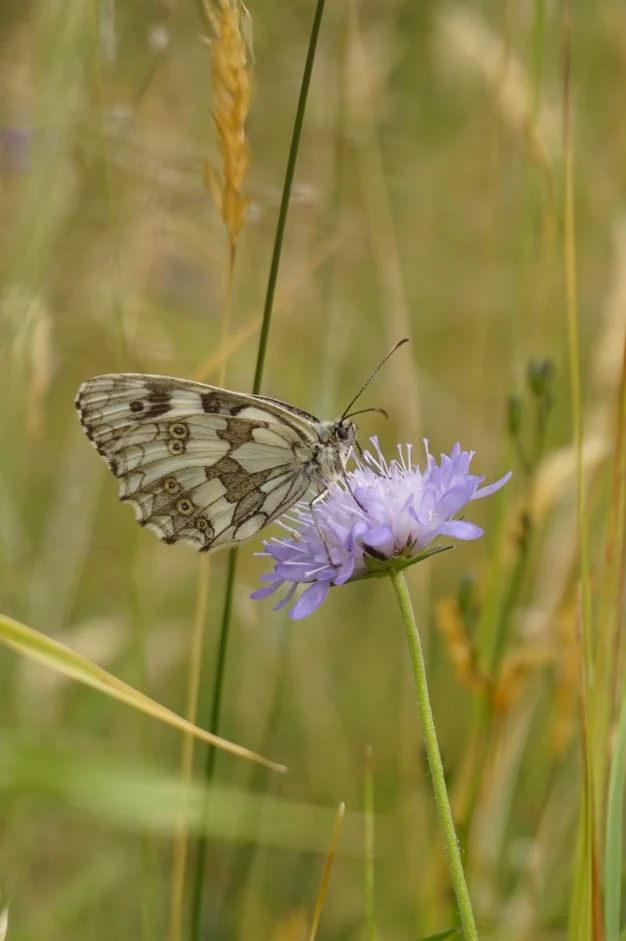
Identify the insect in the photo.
Melanargia galathea
